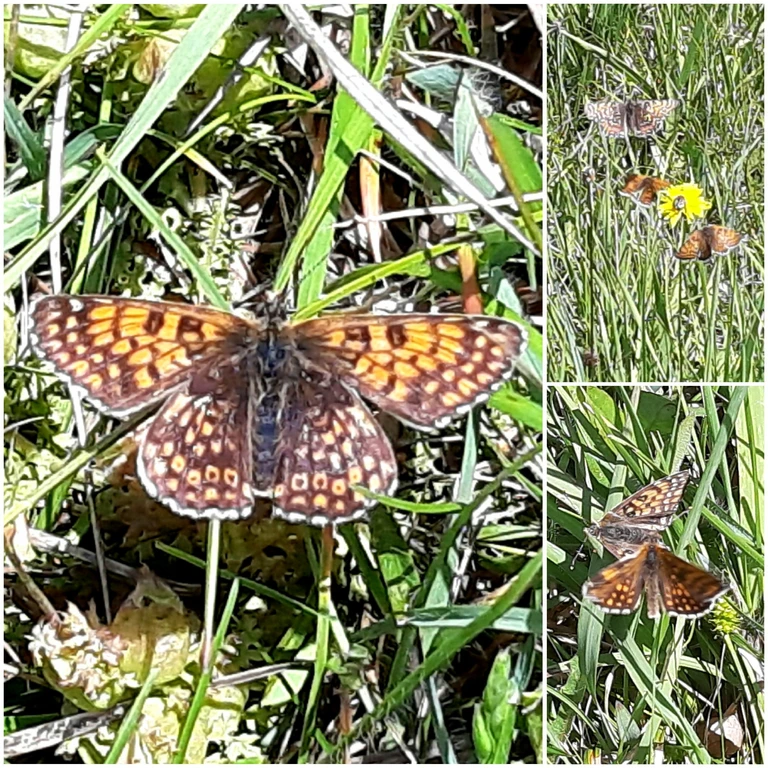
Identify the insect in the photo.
Melitaea cinxia
